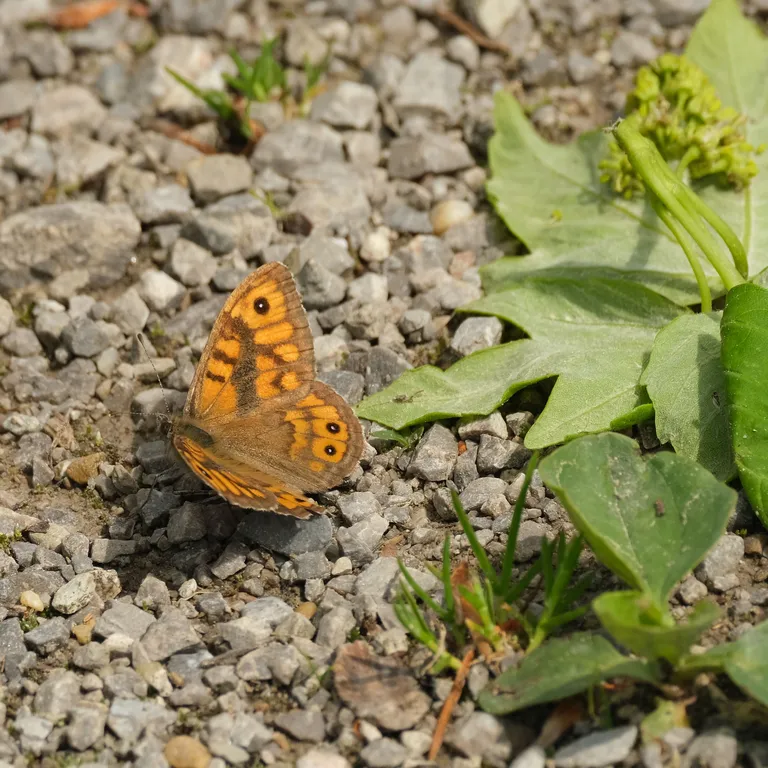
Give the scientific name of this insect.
Lasiommata megera (also Pararge megera)
